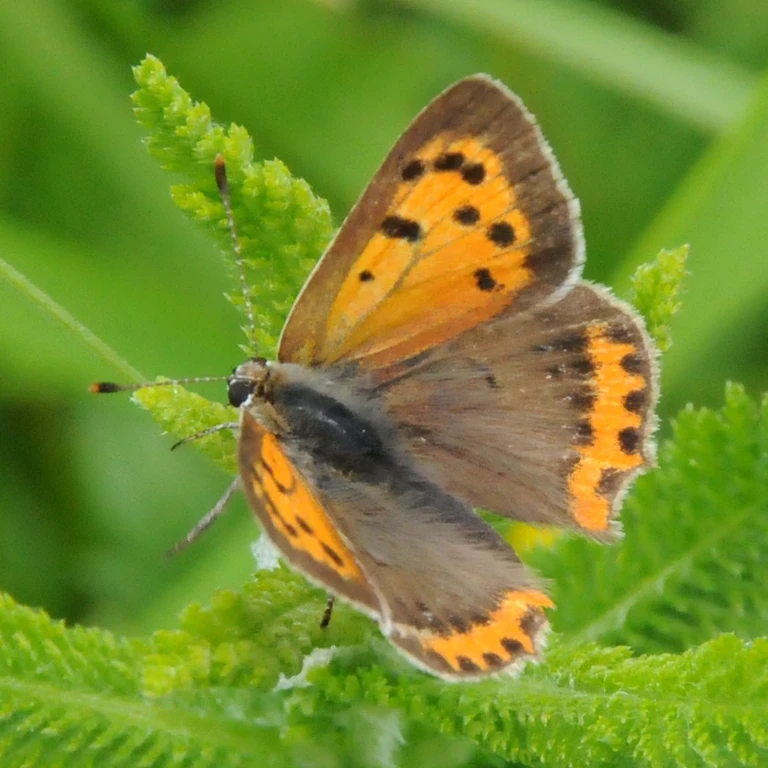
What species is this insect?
Lycaena phlaeas
